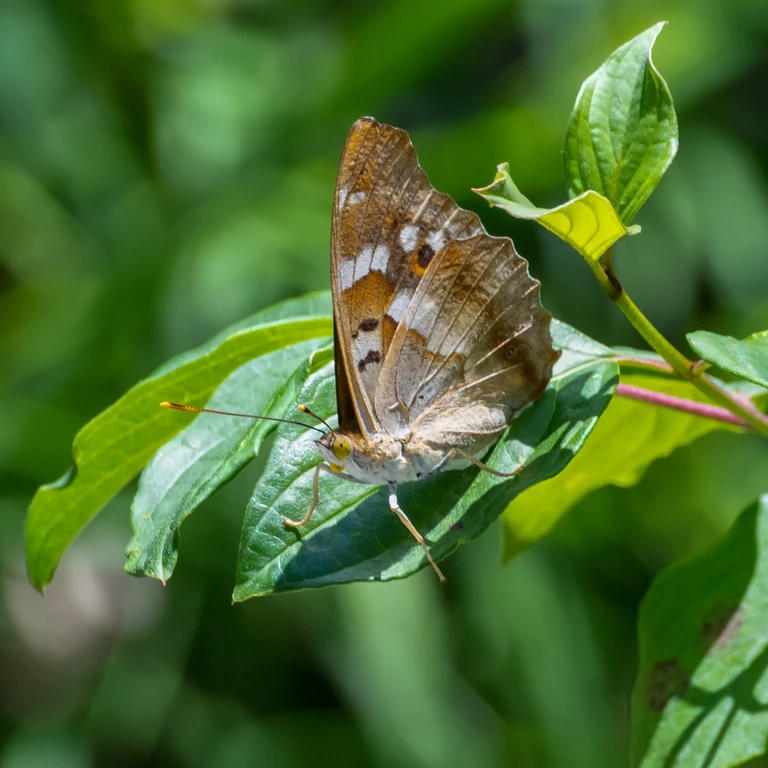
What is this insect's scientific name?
Apatura ilia
